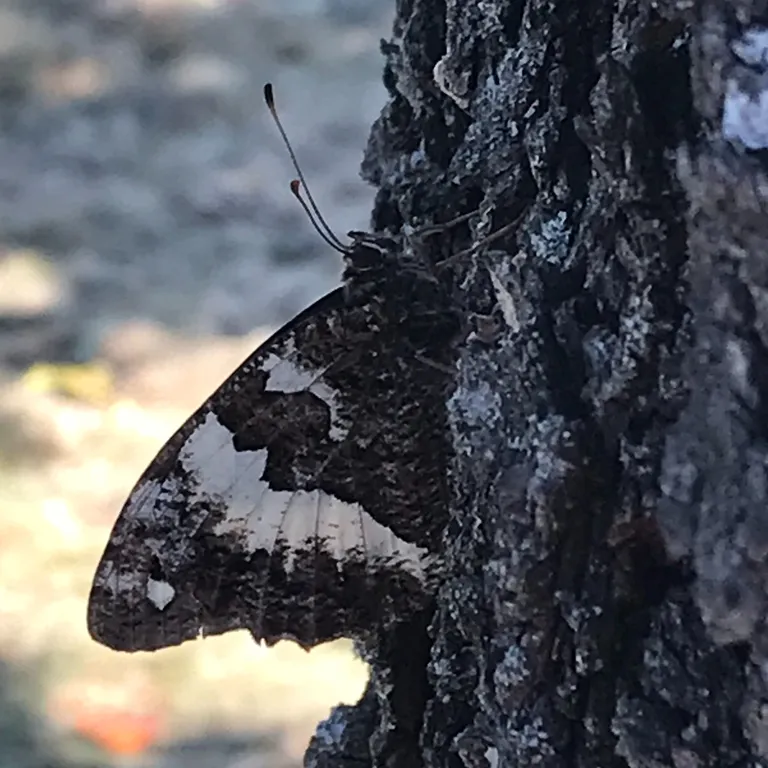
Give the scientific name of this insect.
Brintesia circe
